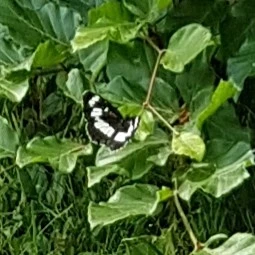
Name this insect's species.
Neptis rivularis
